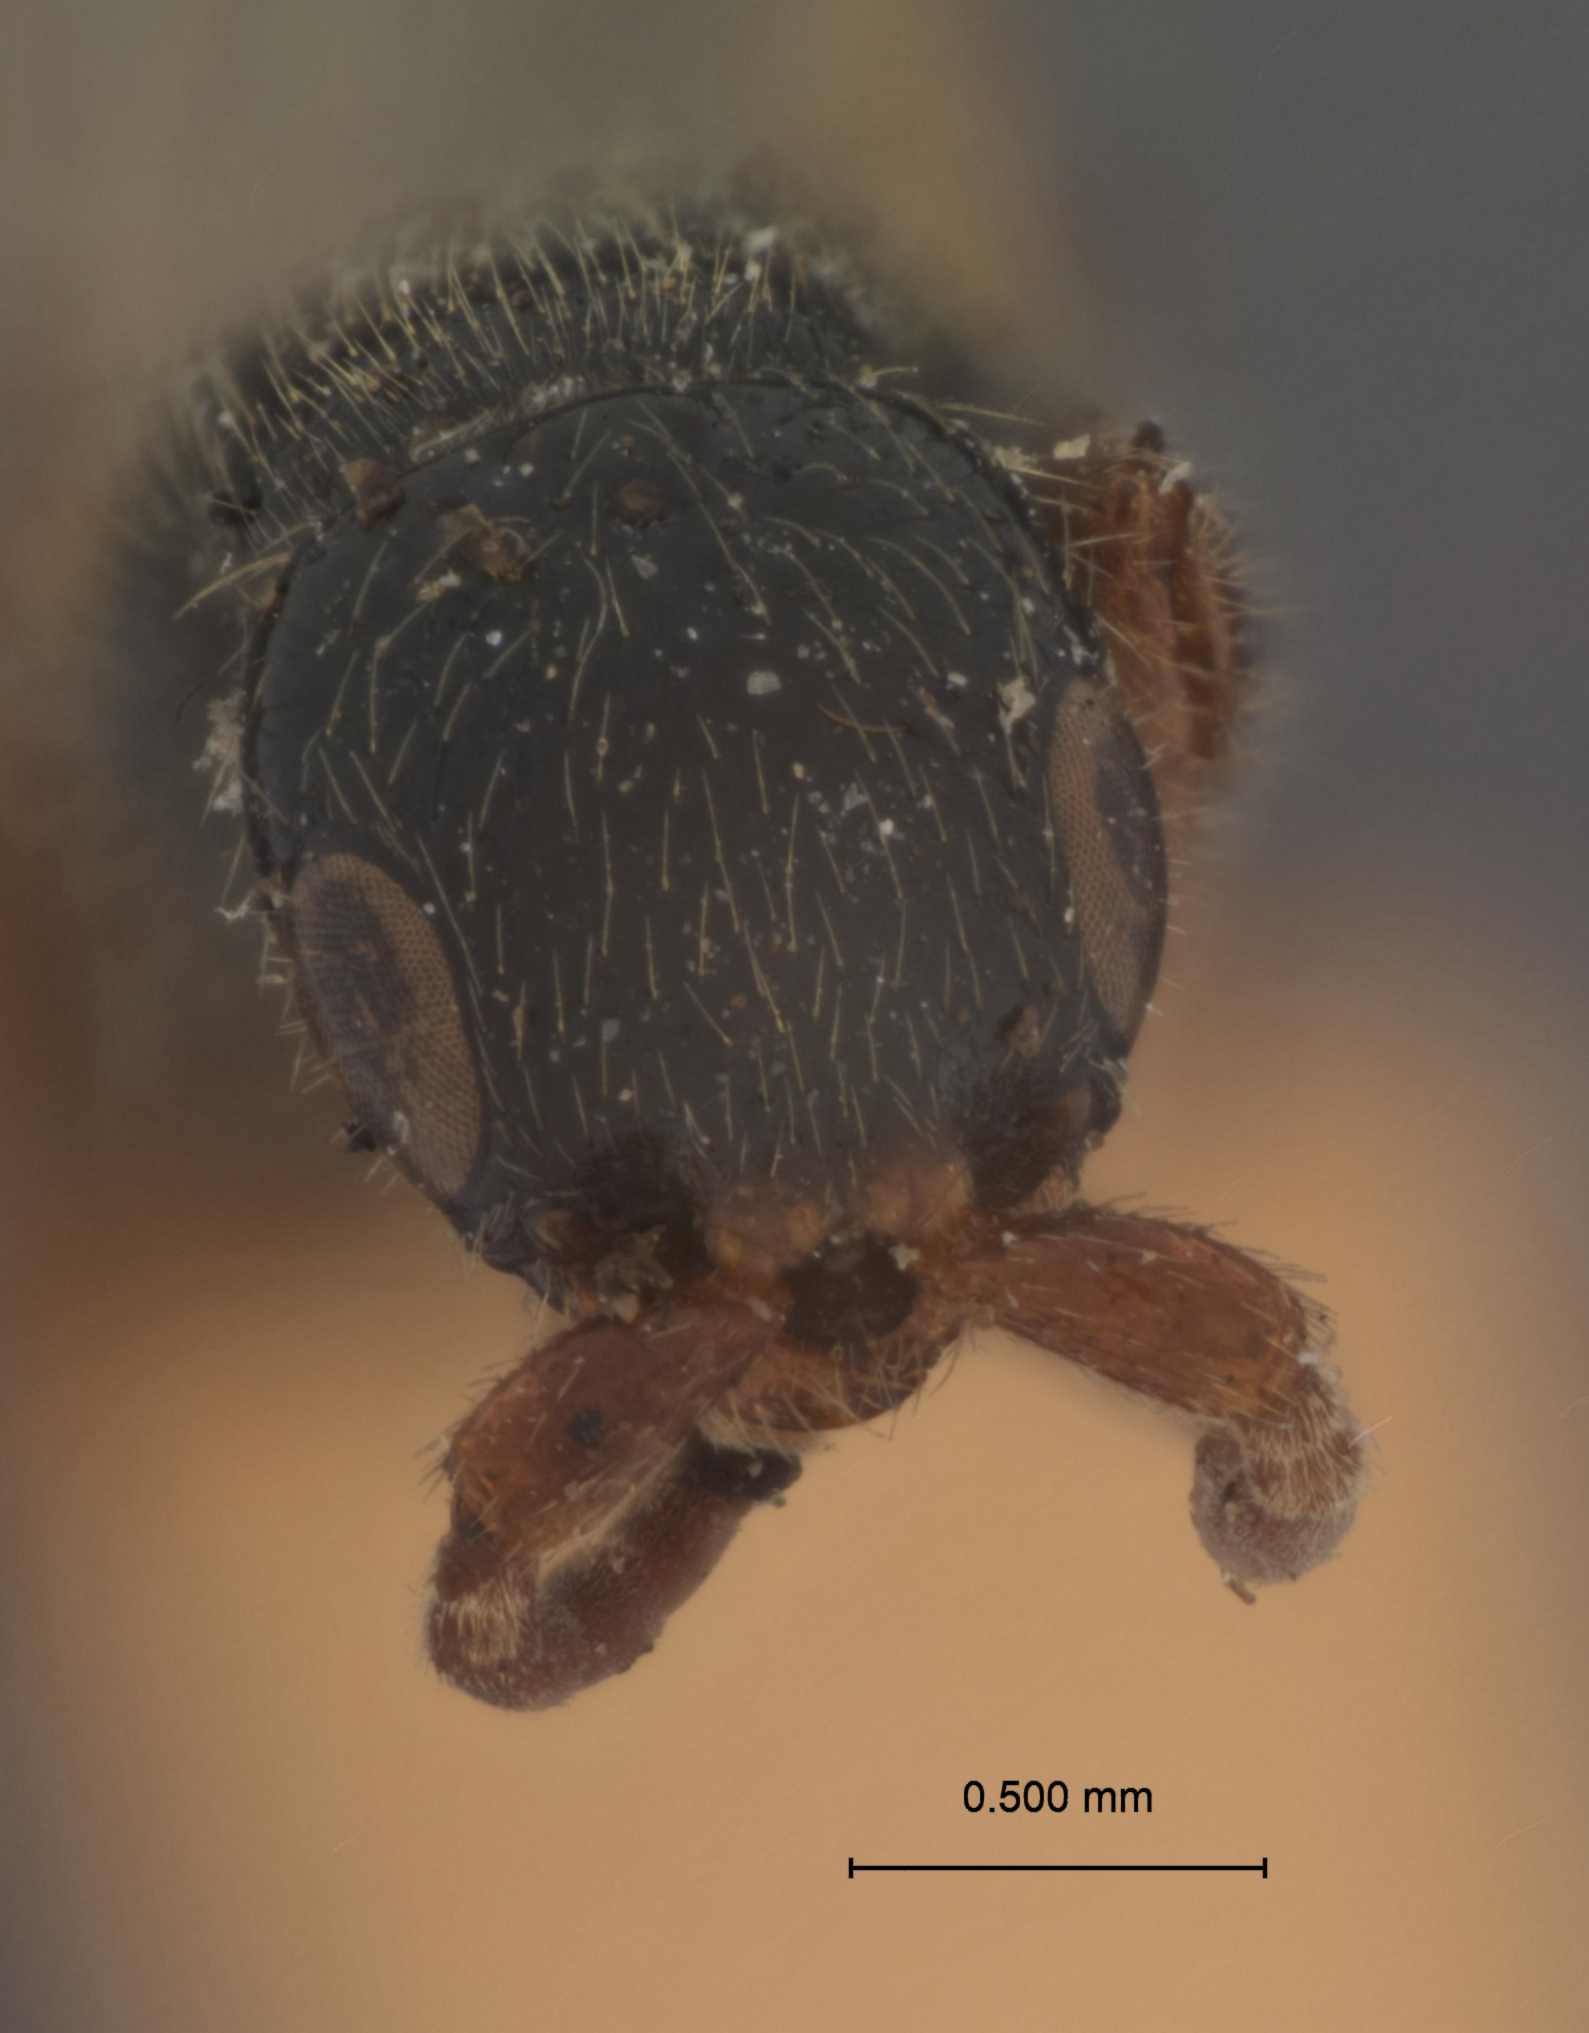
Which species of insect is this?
Mesitius vancouverensis
